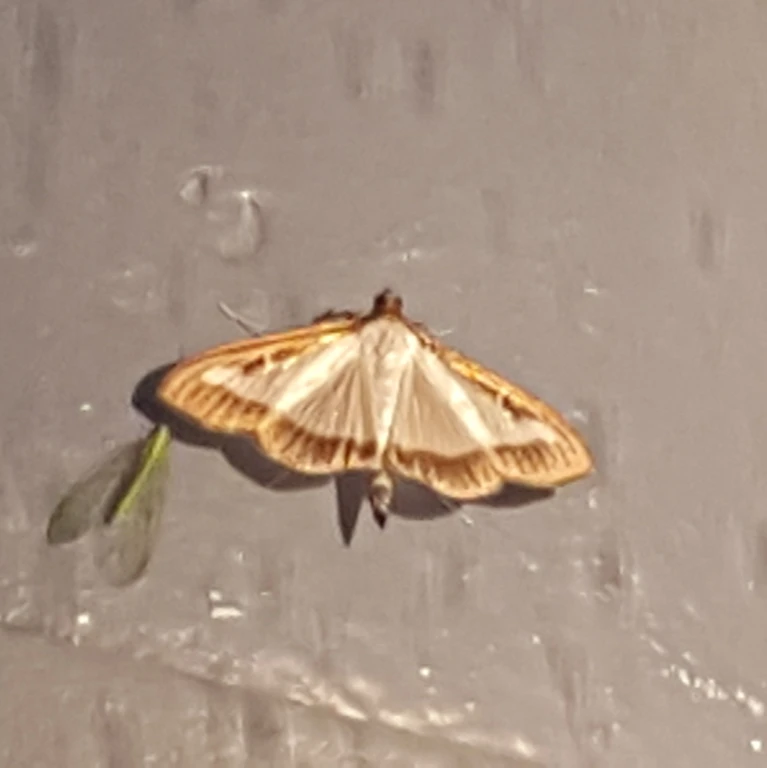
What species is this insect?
Cydalima perspectalis
